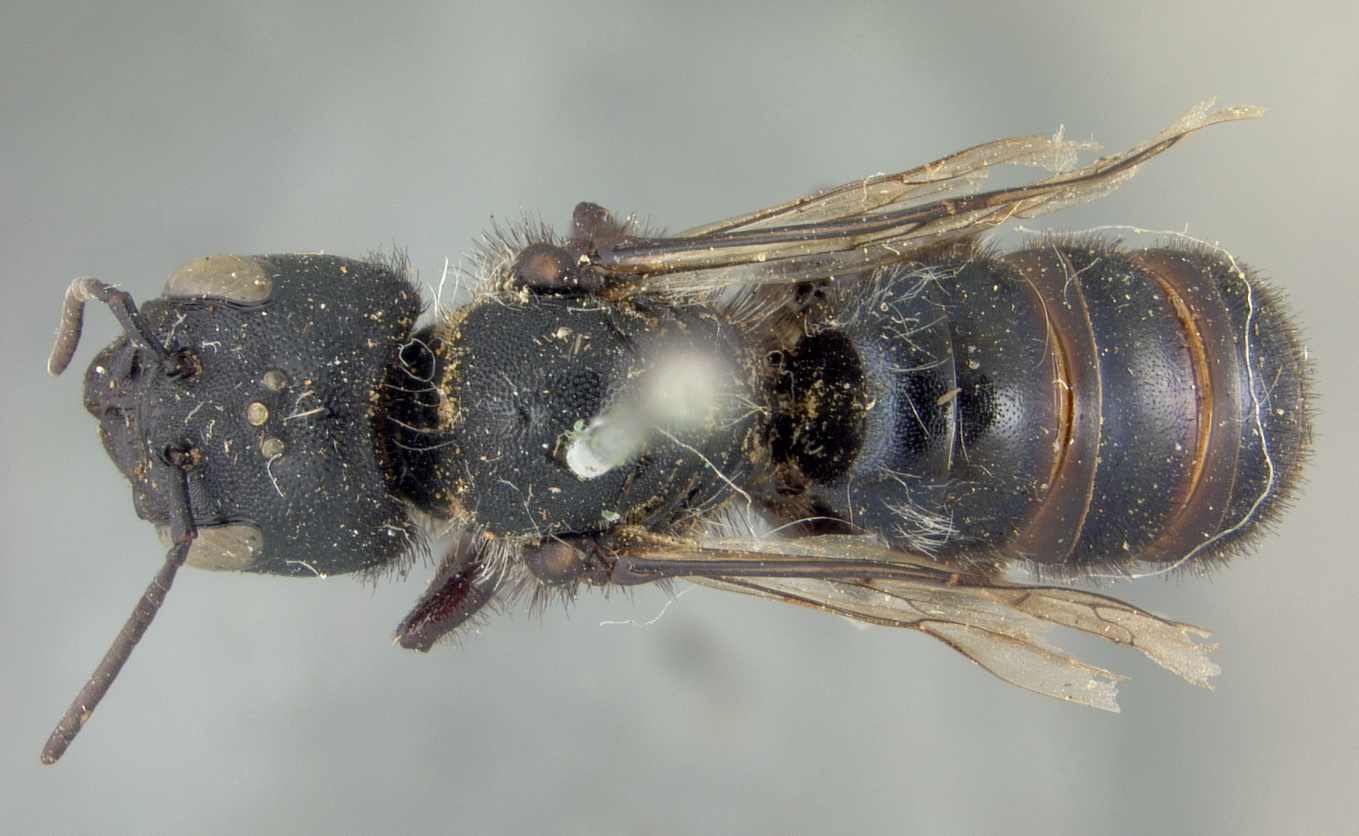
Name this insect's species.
Osmia armaticeps
